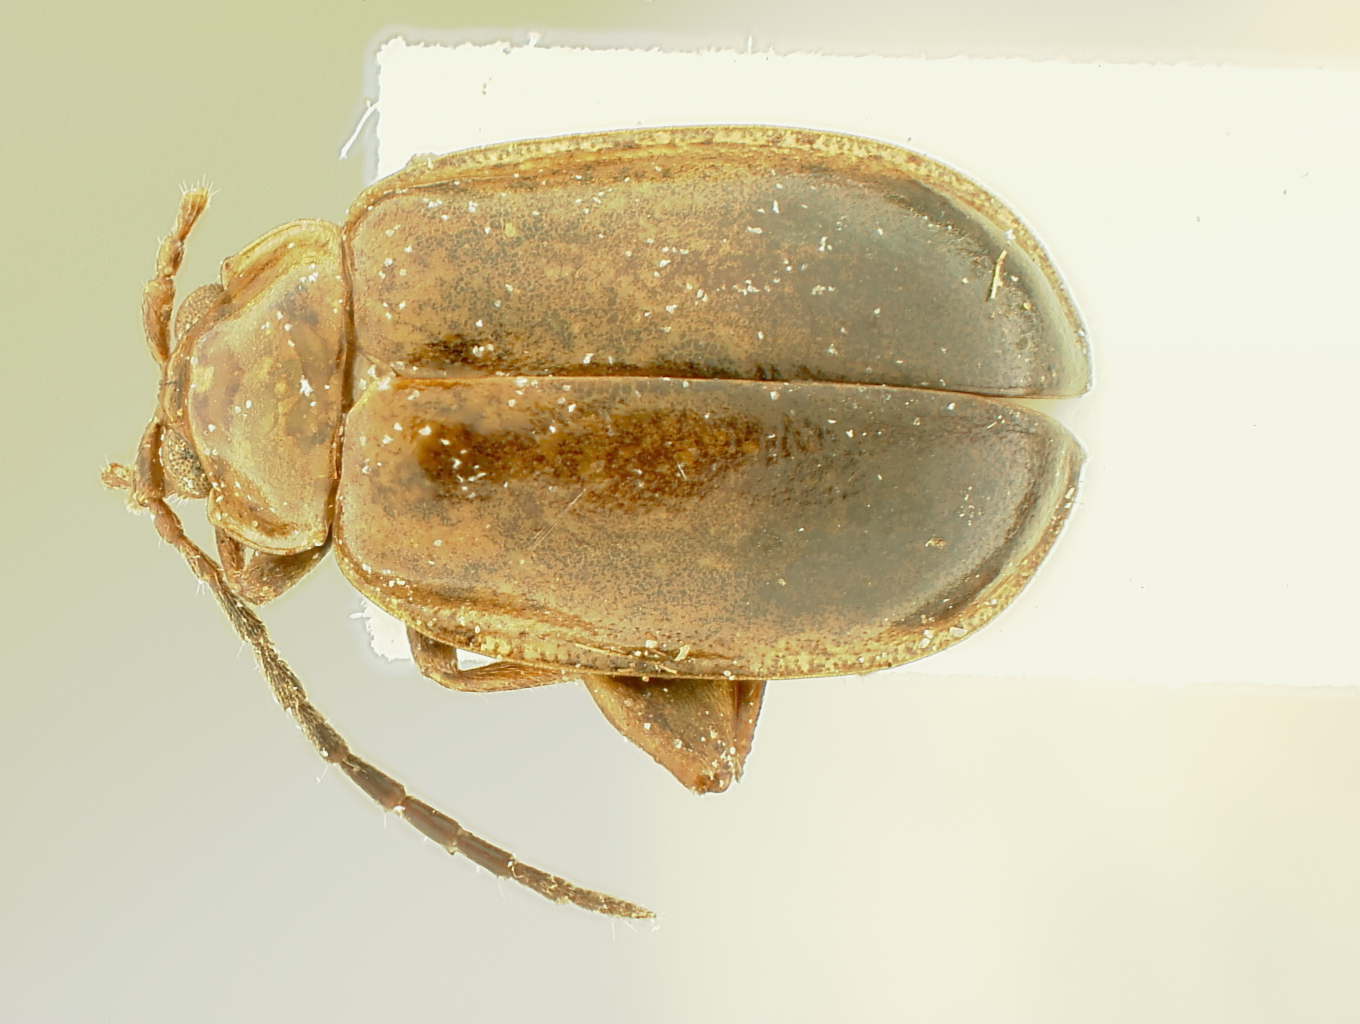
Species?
Hyphasis apicata
